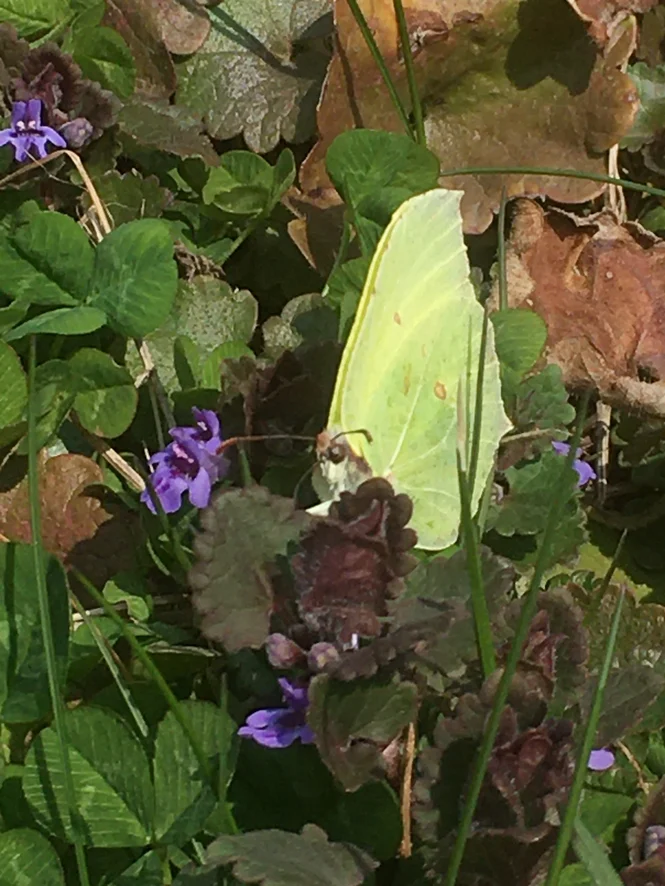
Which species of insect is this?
Gonepteryx rhamni
